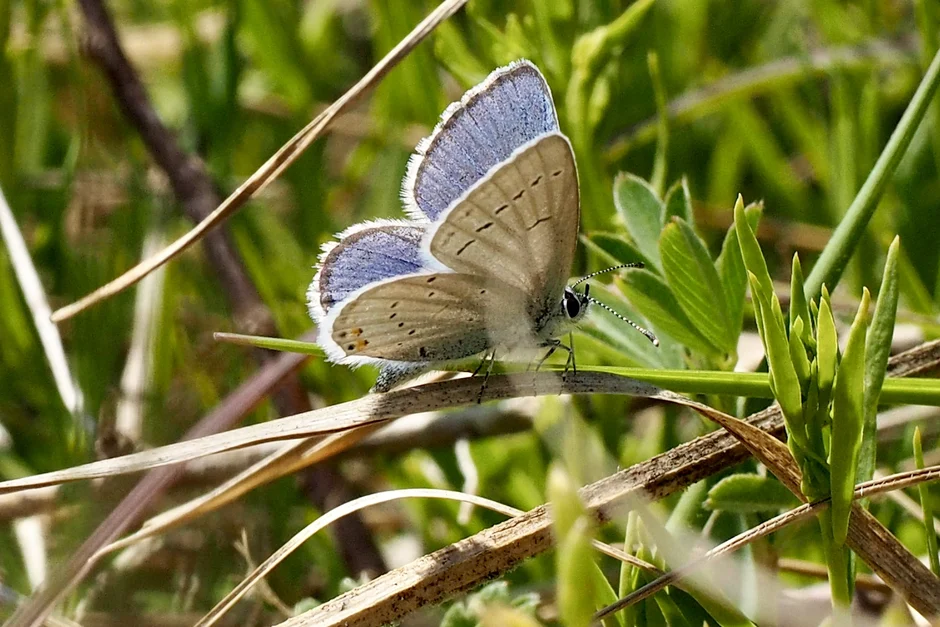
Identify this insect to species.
Cupido argiades (also Elkalyce argiades)
